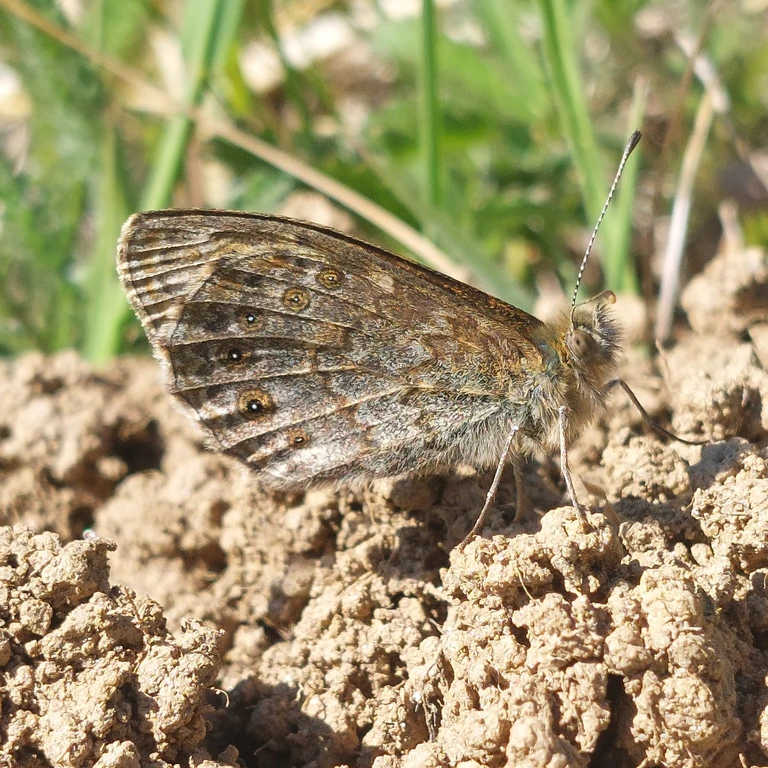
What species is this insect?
Lasiommata megera (also Pararge megera)
